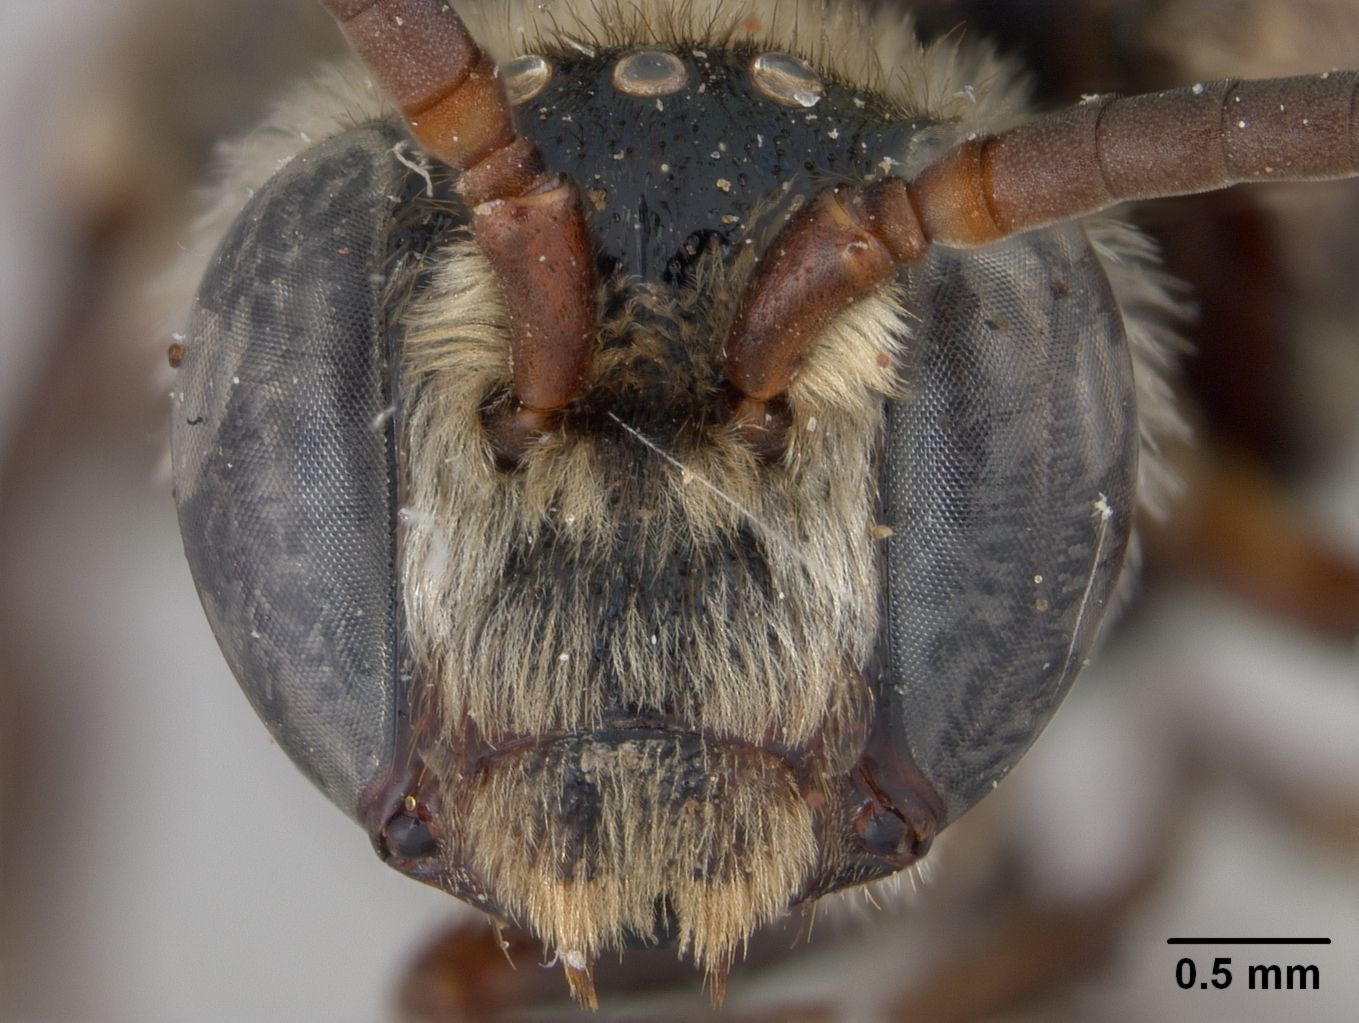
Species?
Exaerete bilamellosa
